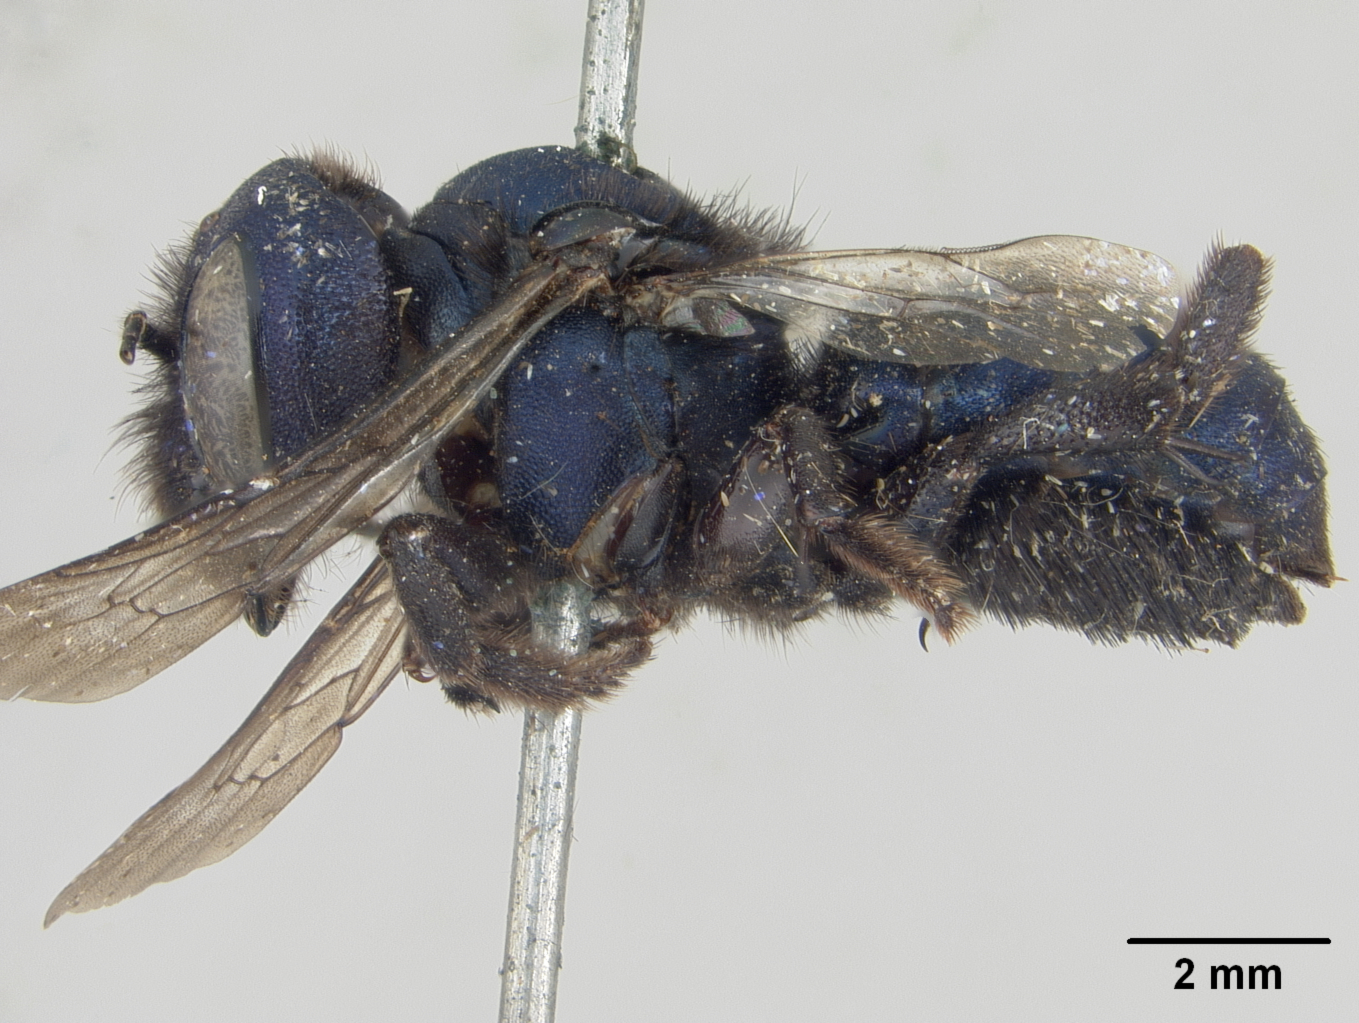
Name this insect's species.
Osmia cara
